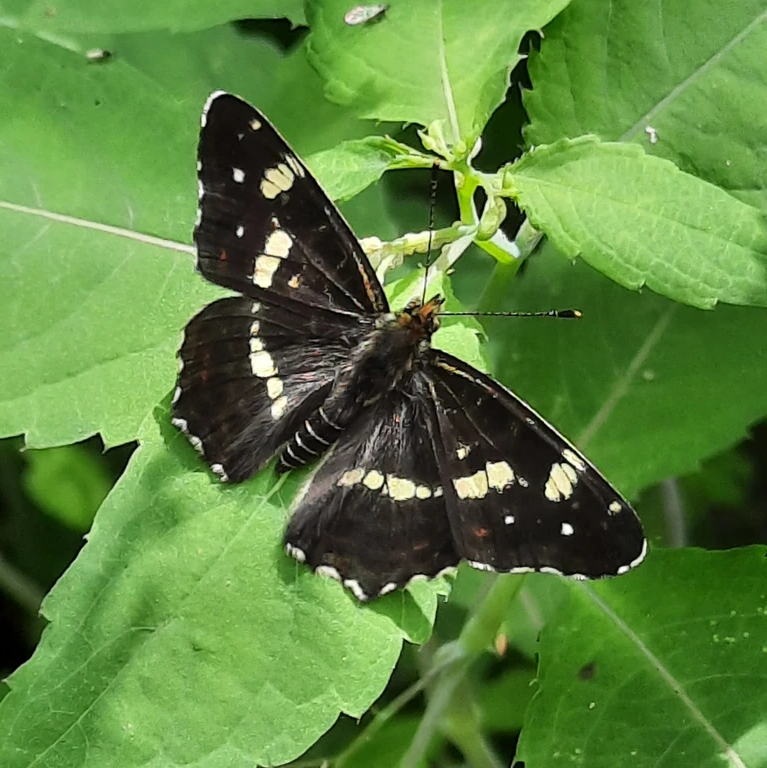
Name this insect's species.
Araschnia levana
